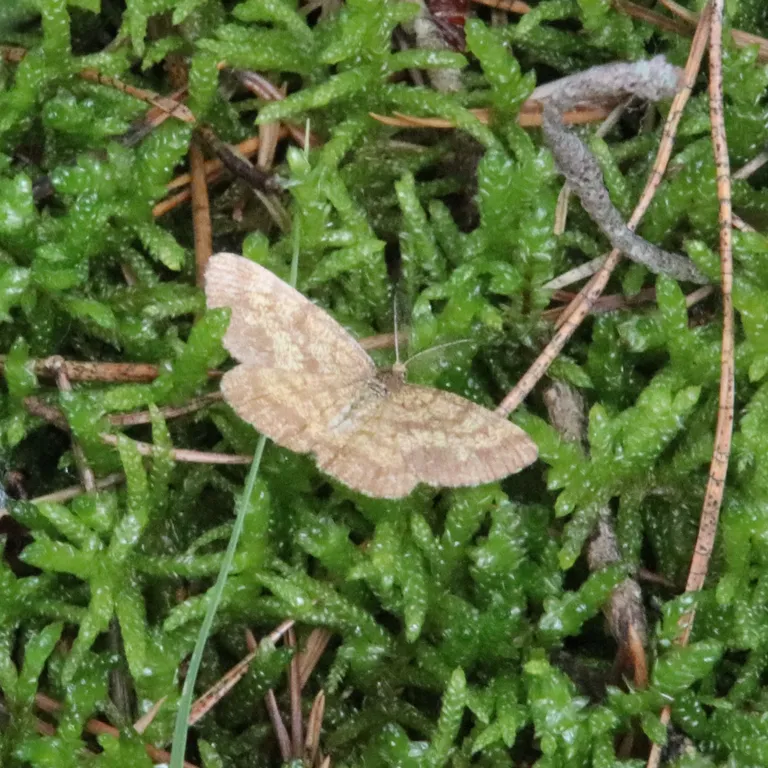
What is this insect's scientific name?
Ematurga atomaria
